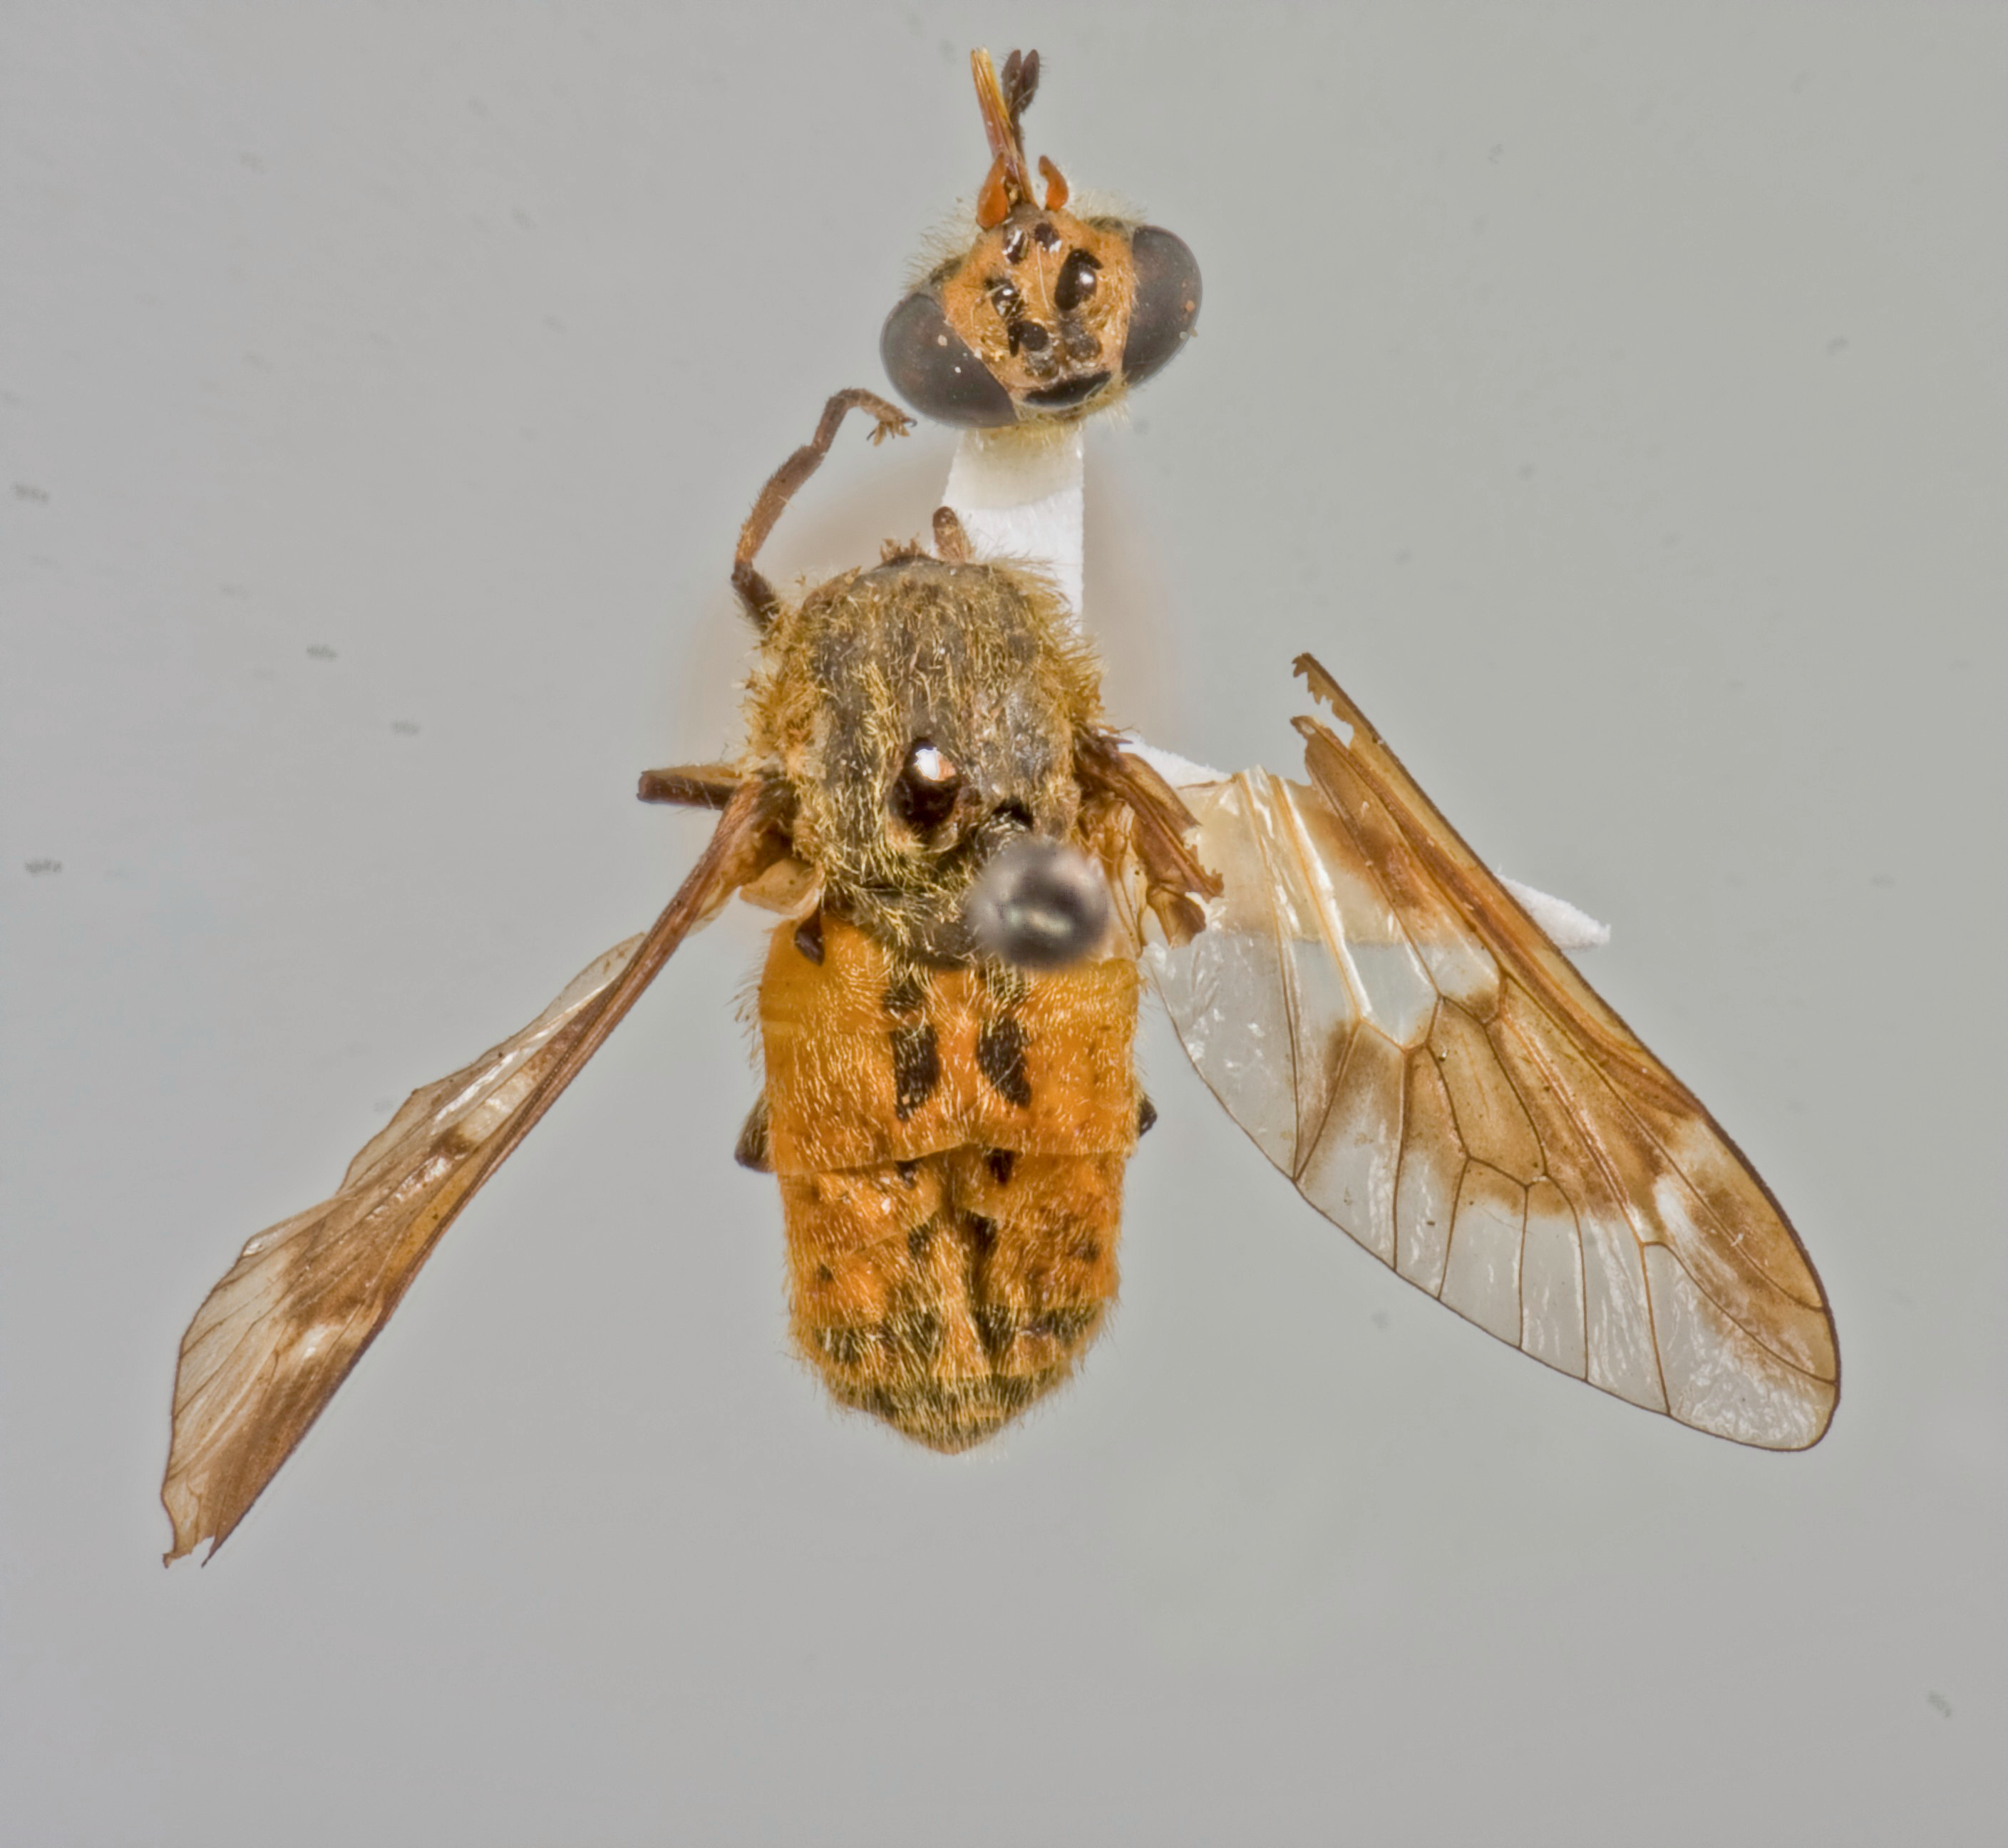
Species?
Chrysops aenea (also Chrysops aeneus)
